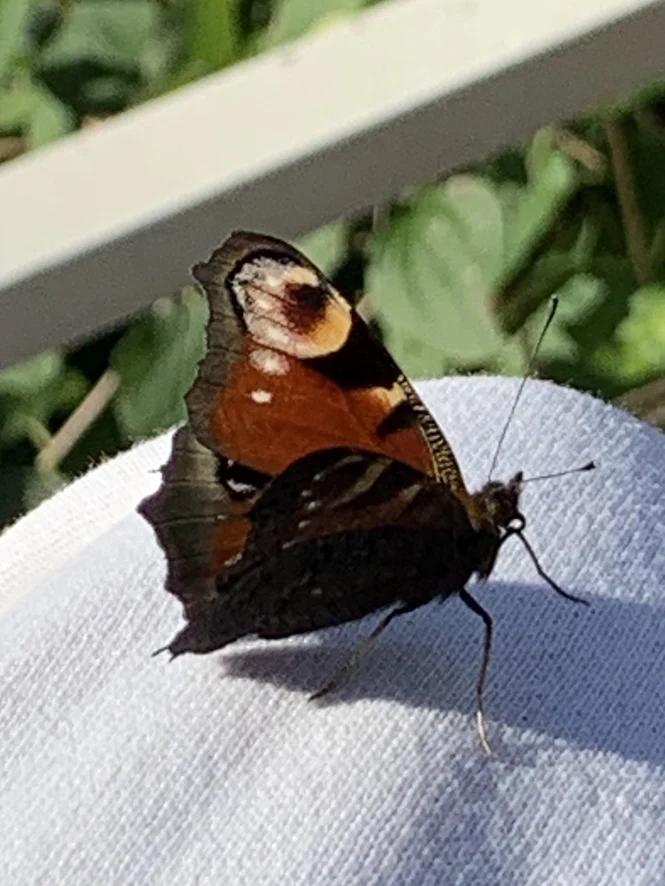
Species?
Aglais io
